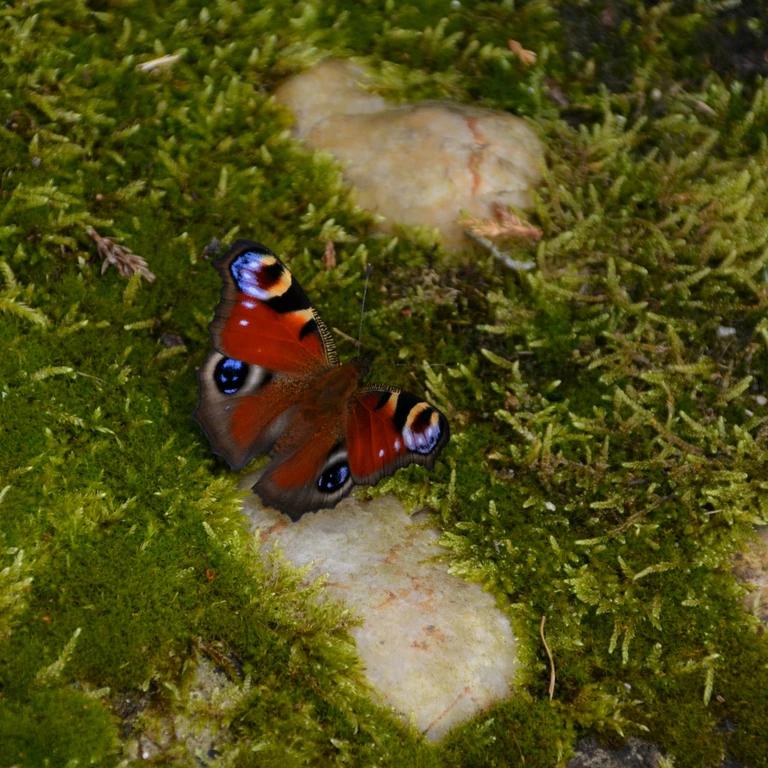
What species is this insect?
Aglais io
